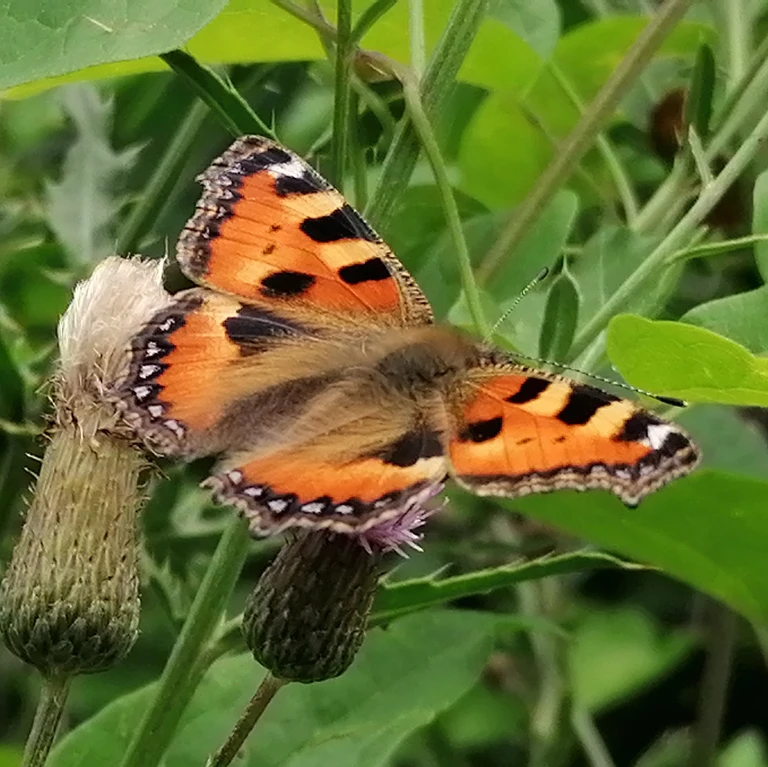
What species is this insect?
Aglais urticae
